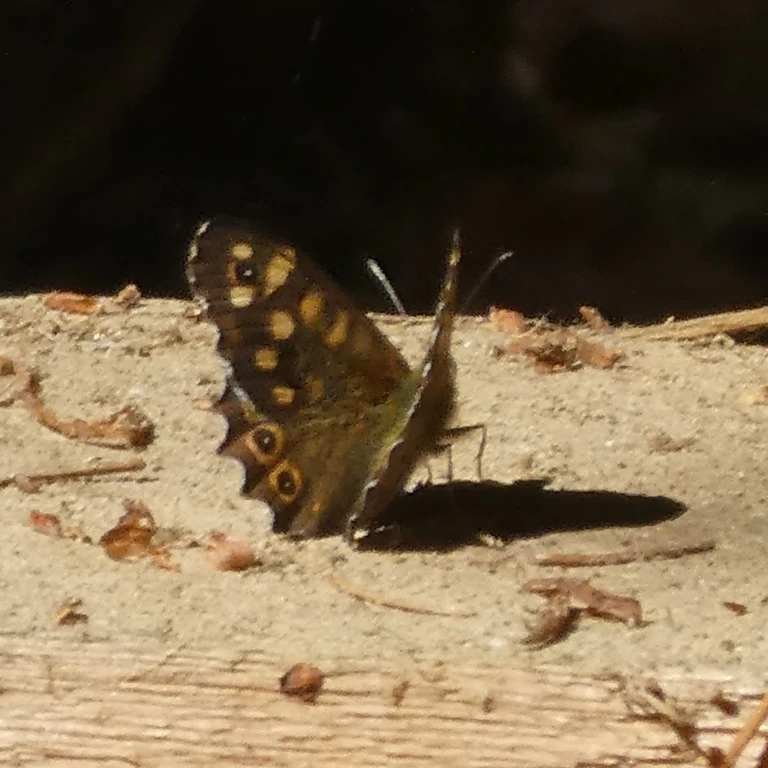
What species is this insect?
Pararge aegeria
